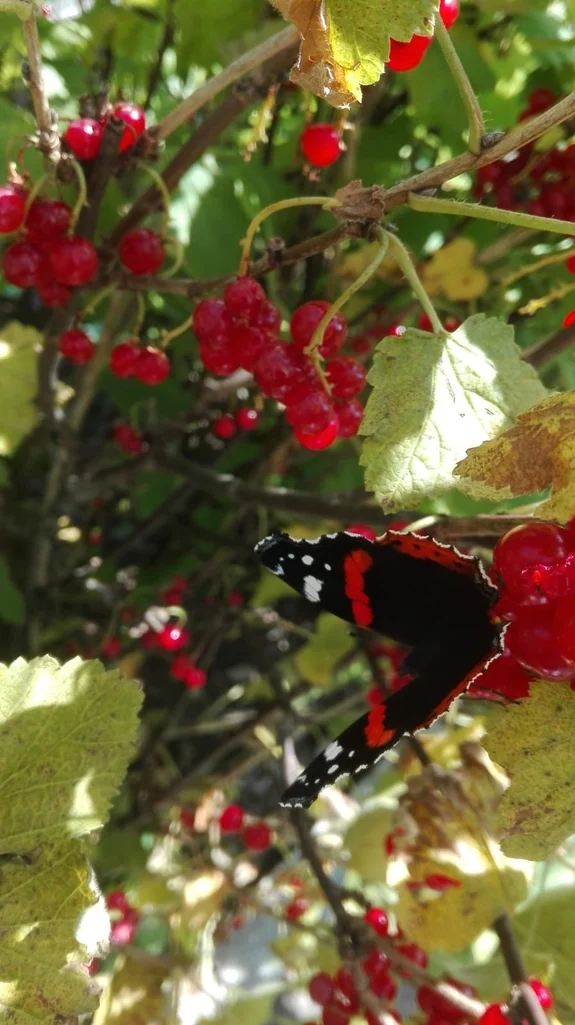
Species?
Vanessa atalanta
